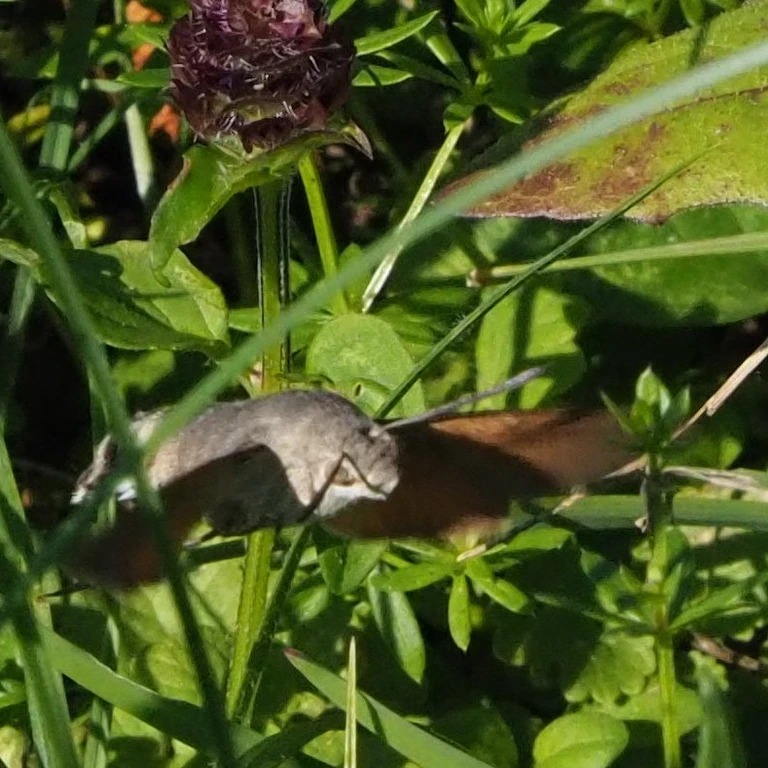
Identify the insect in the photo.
Macroglossum stellatarum
